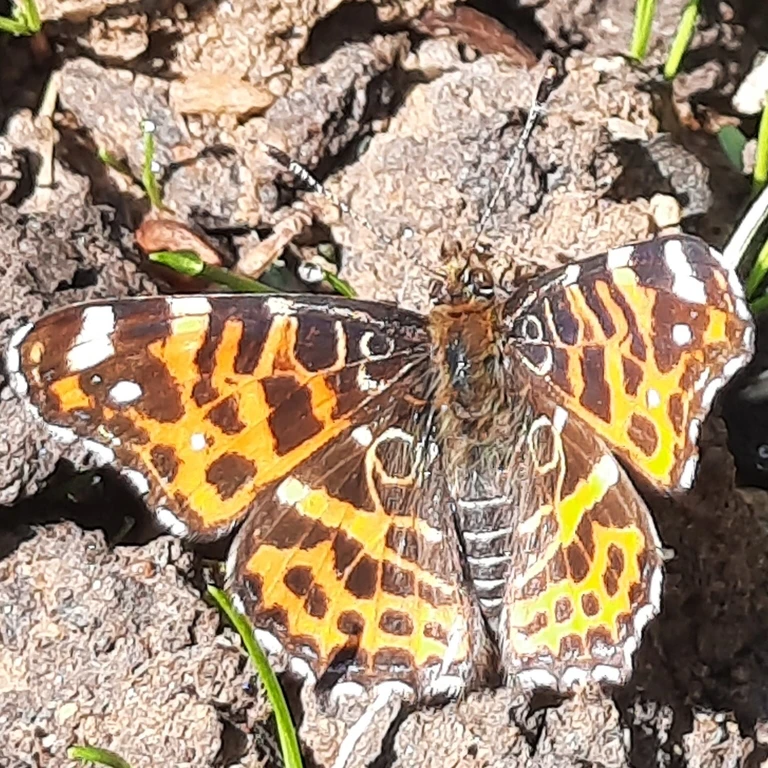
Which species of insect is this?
Araschnia levana
